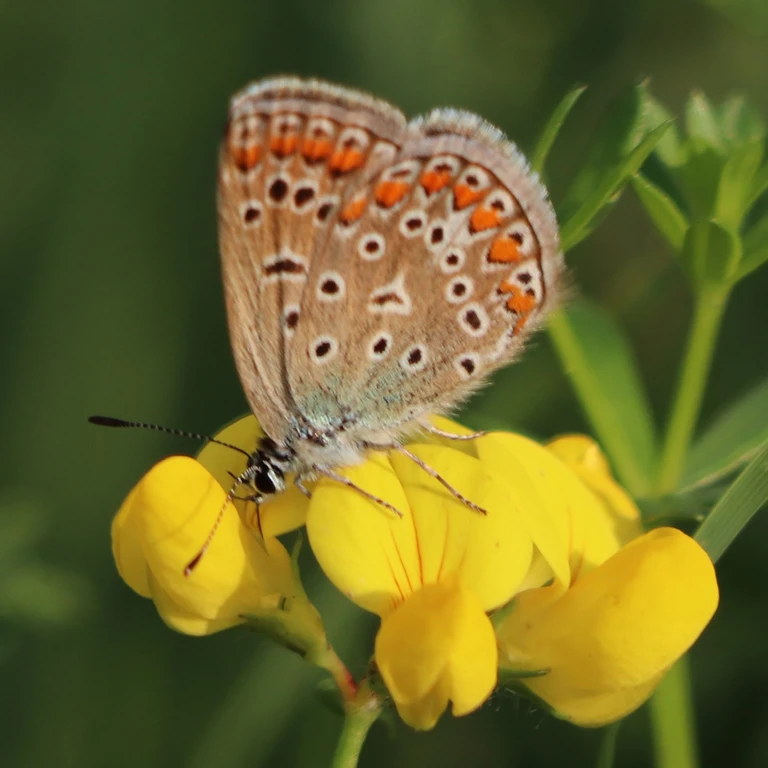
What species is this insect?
Polyommatus icarus
